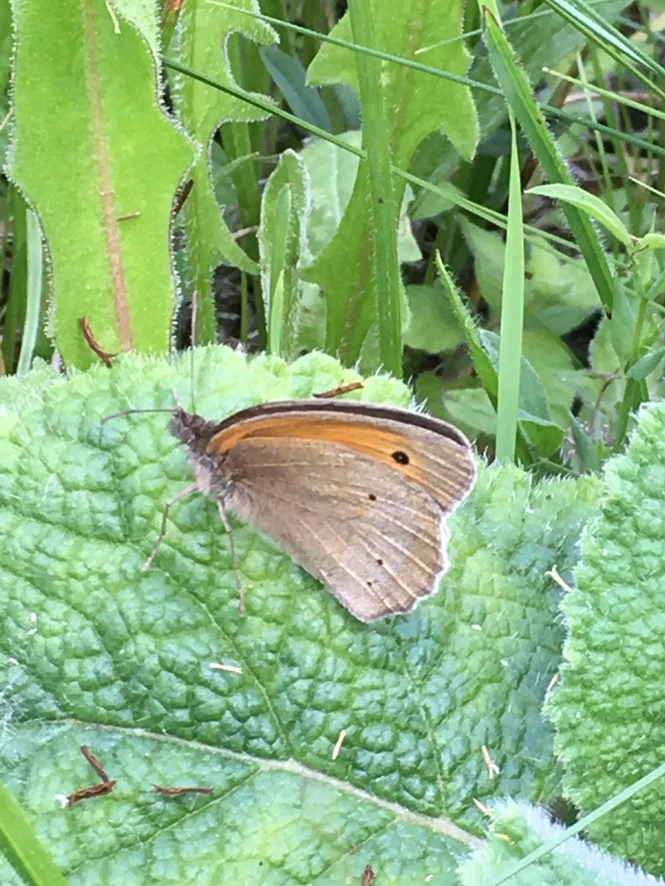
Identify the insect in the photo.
Maniola jurtina
